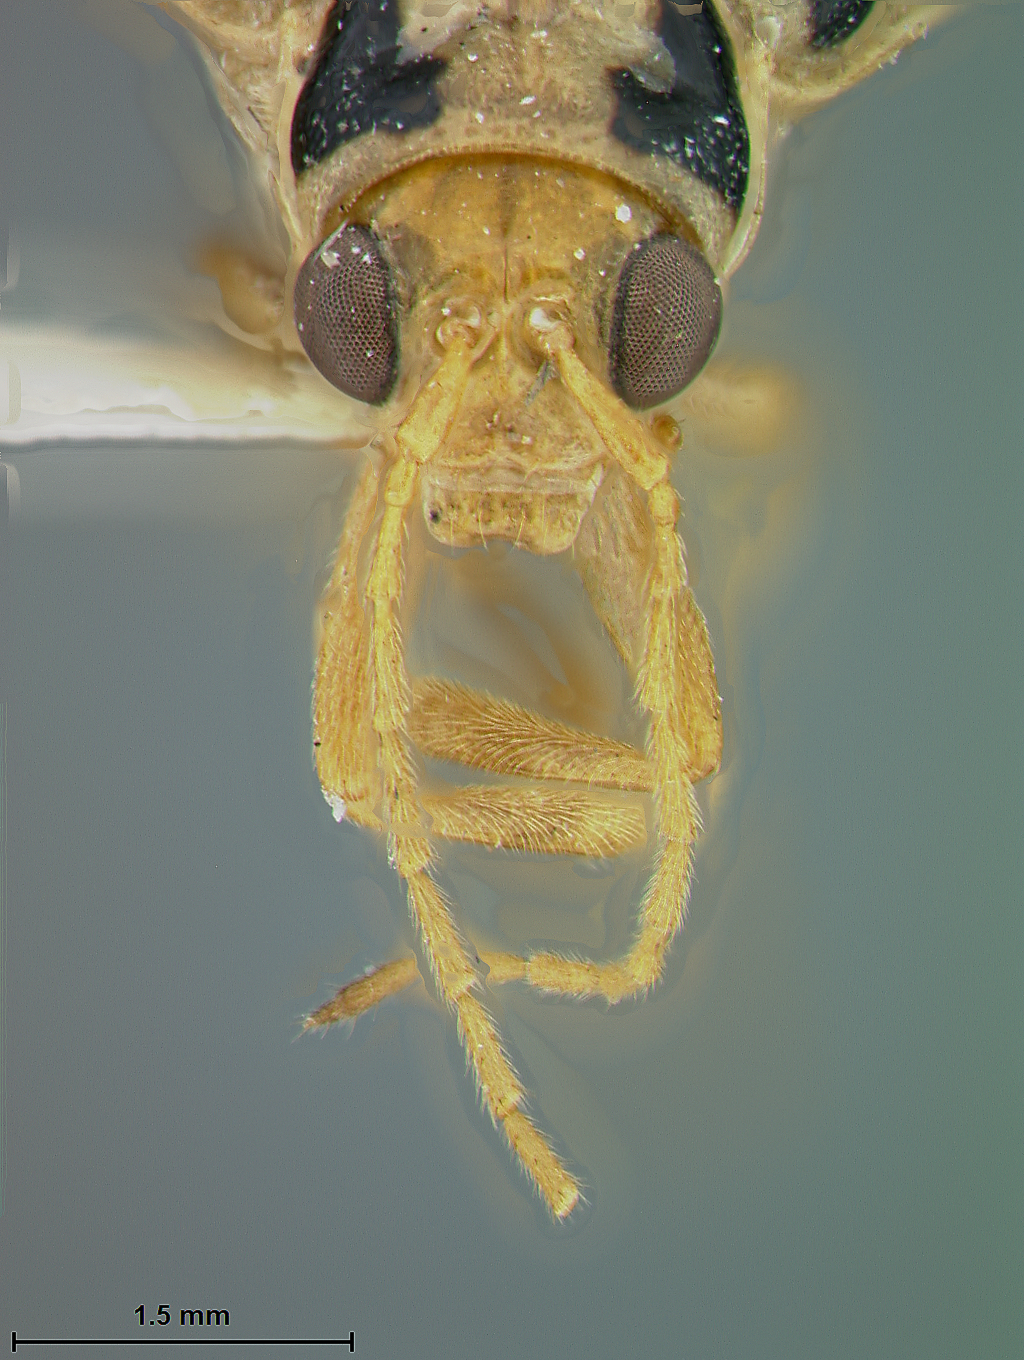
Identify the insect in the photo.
Iceloceras flavipes
